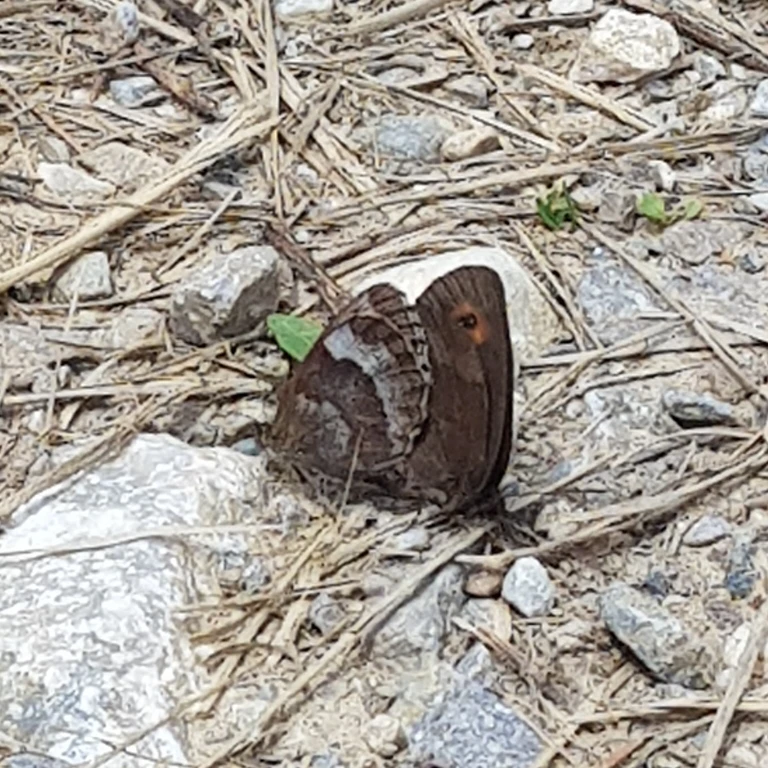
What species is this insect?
Erebia aethiops
